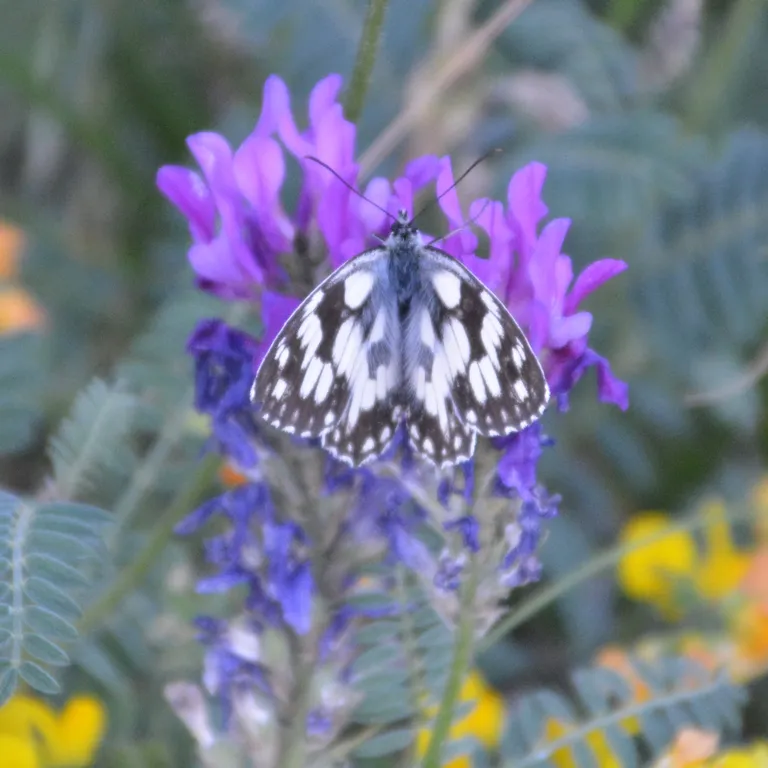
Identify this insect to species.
Melanargia galathea
